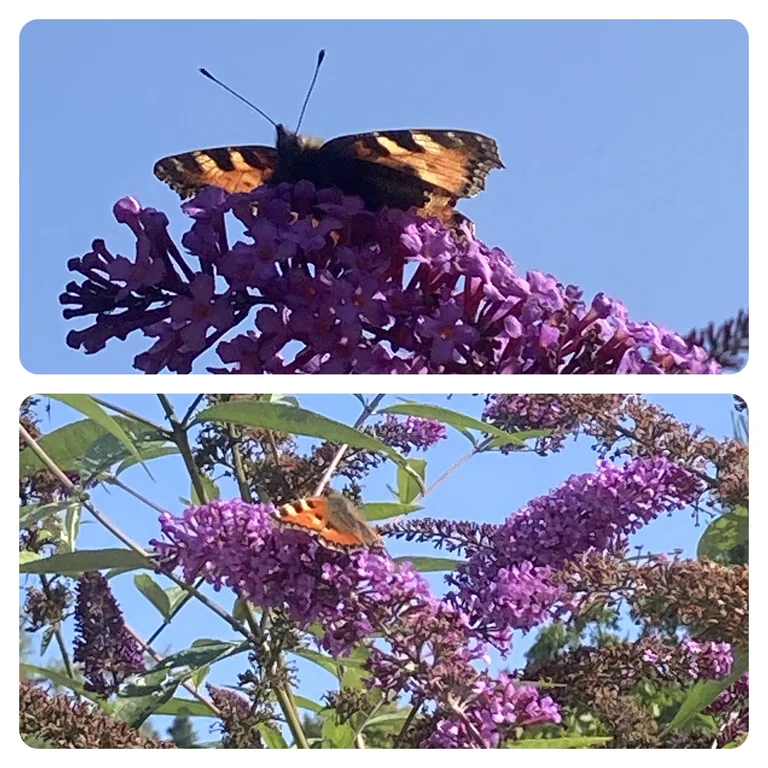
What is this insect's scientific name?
Aglais urticae
